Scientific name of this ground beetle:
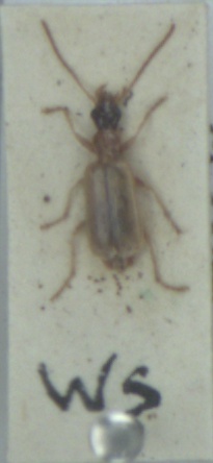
Demetrias atricapillus
